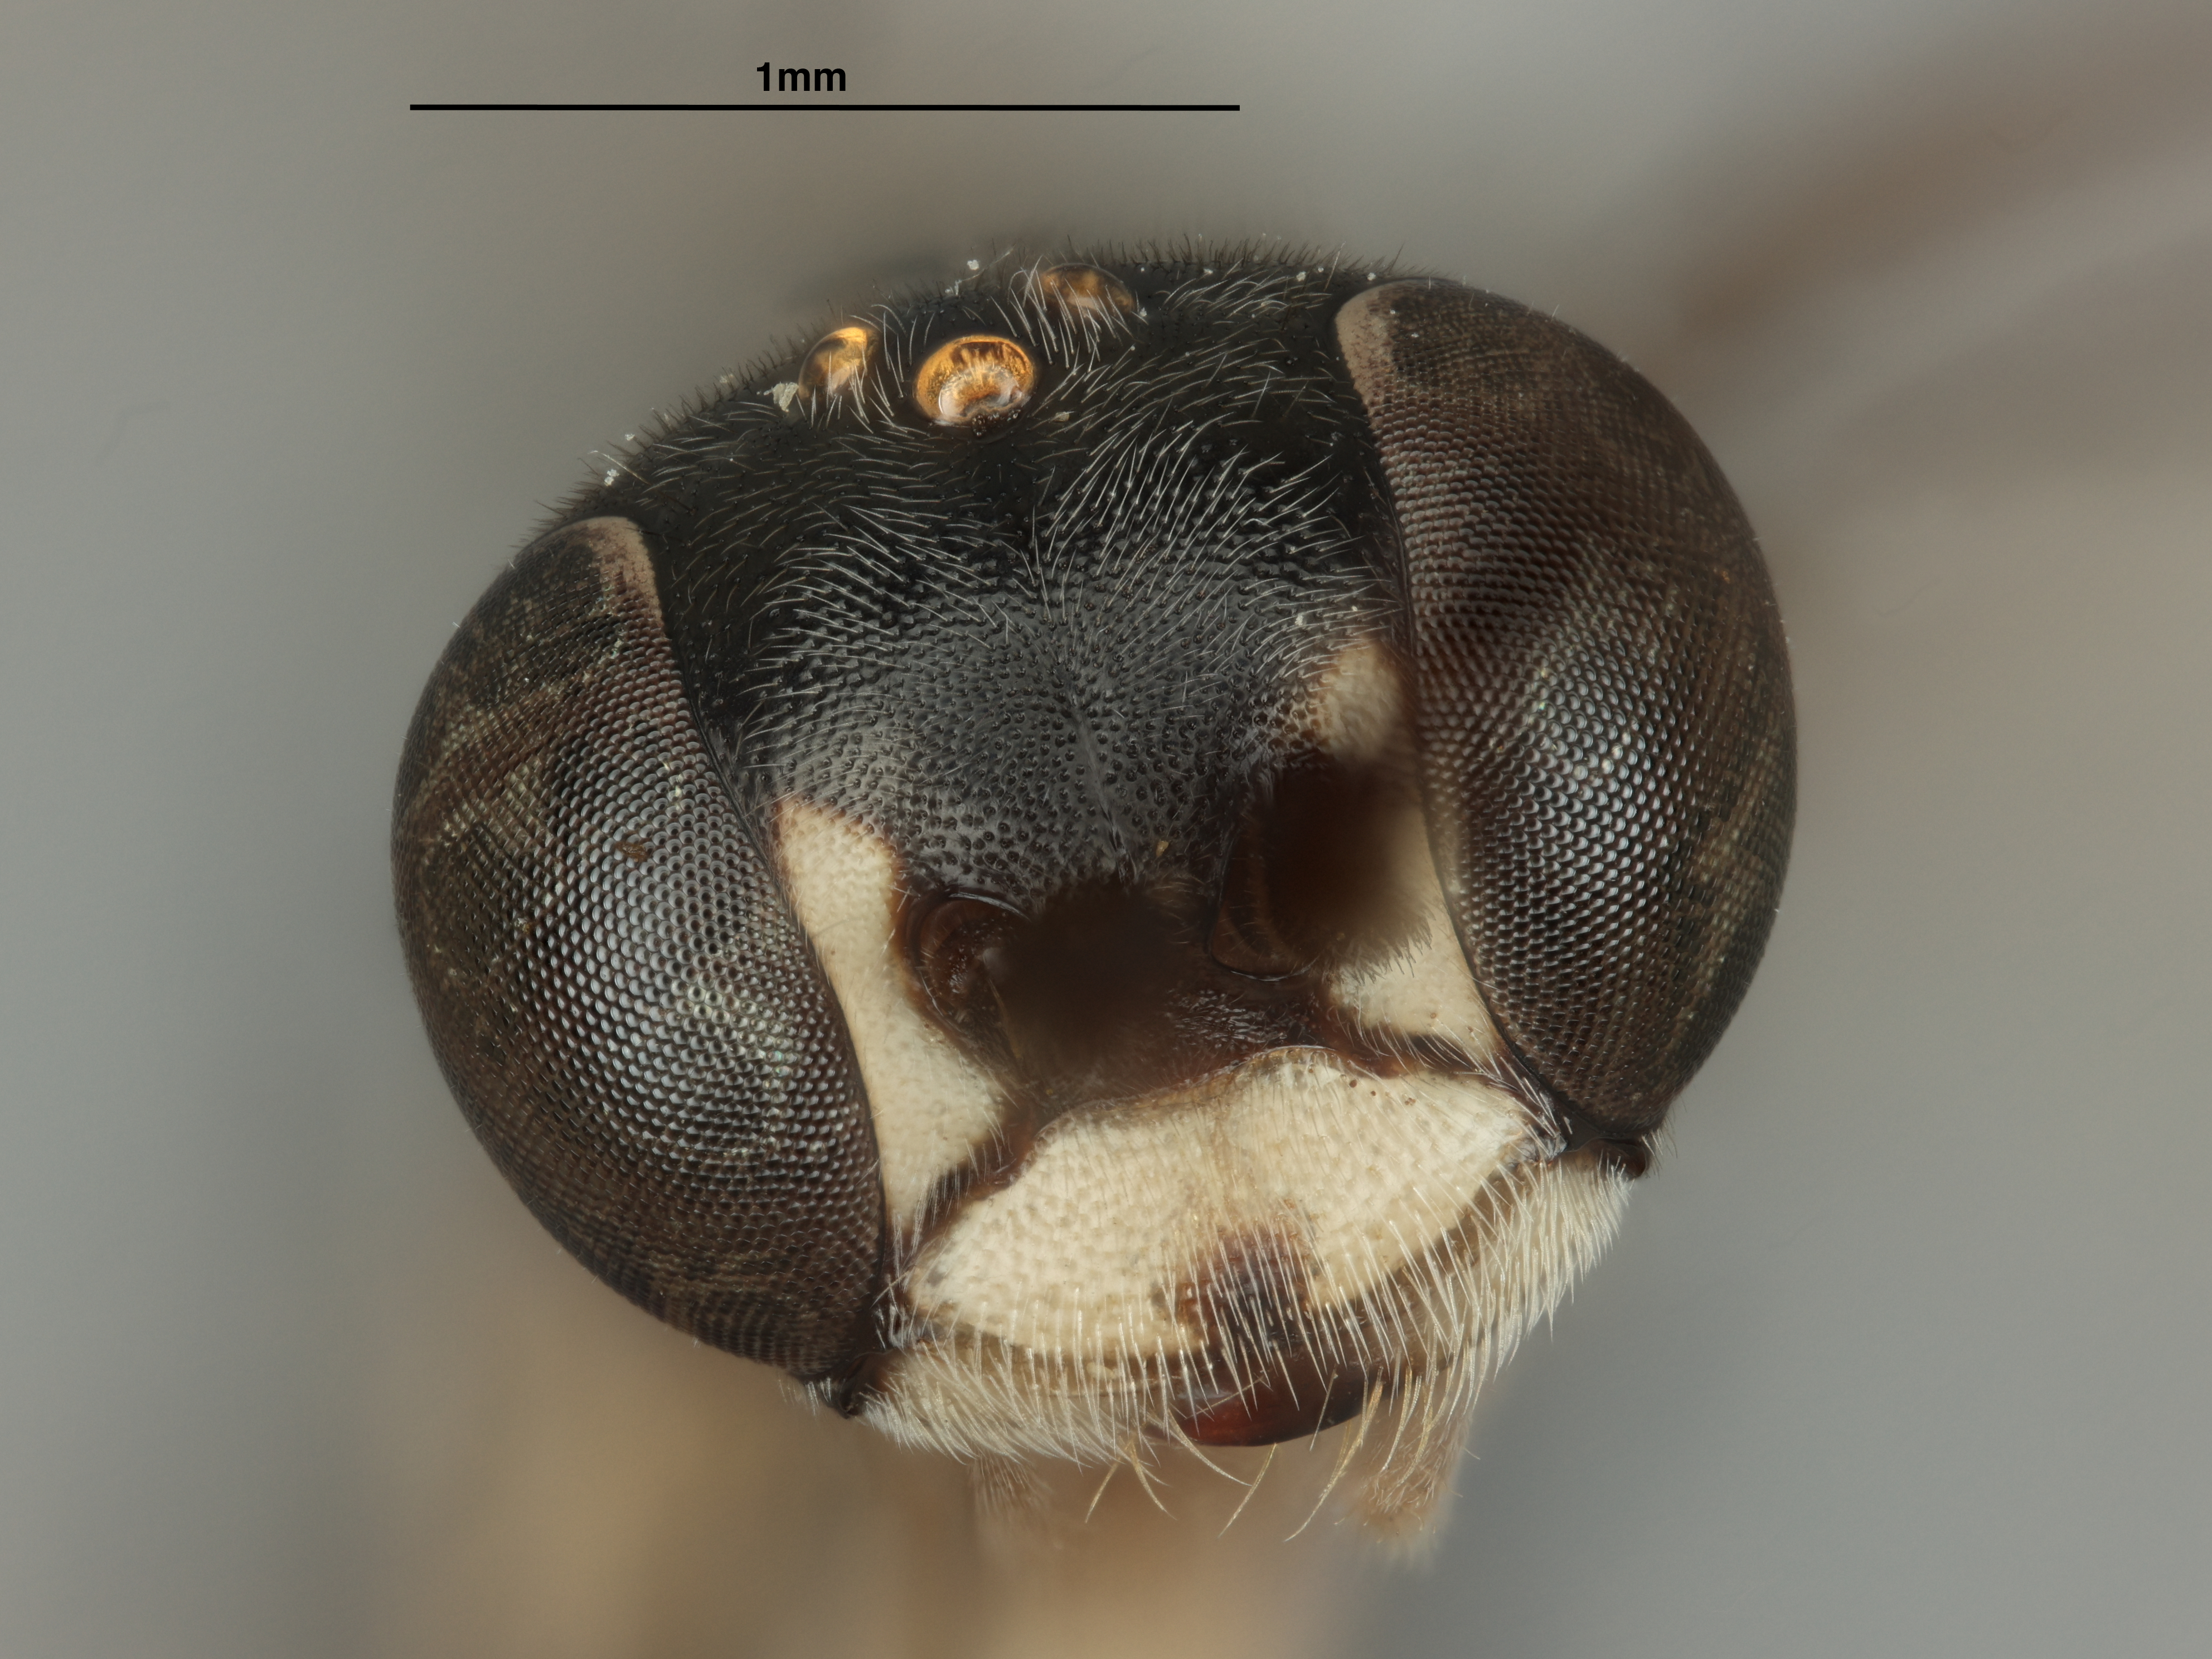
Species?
Minagenia alticola
